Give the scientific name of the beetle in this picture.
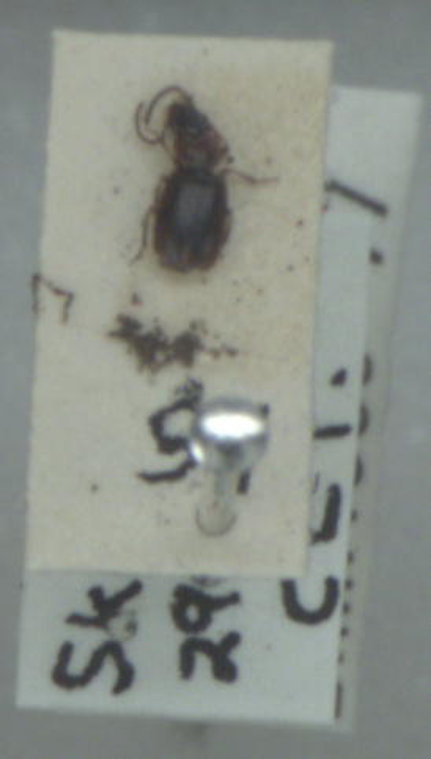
Acupalpus dubius
